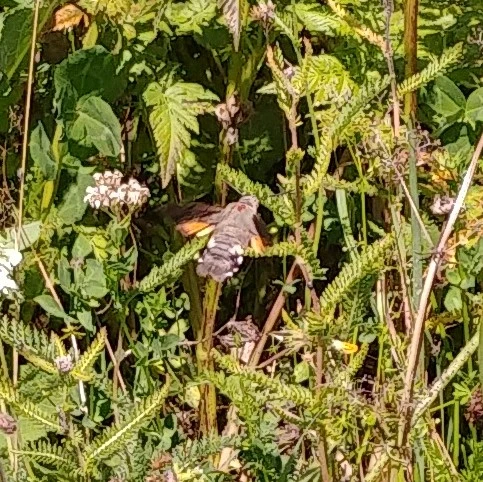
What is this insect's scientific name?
Macroglossum stellatarum
